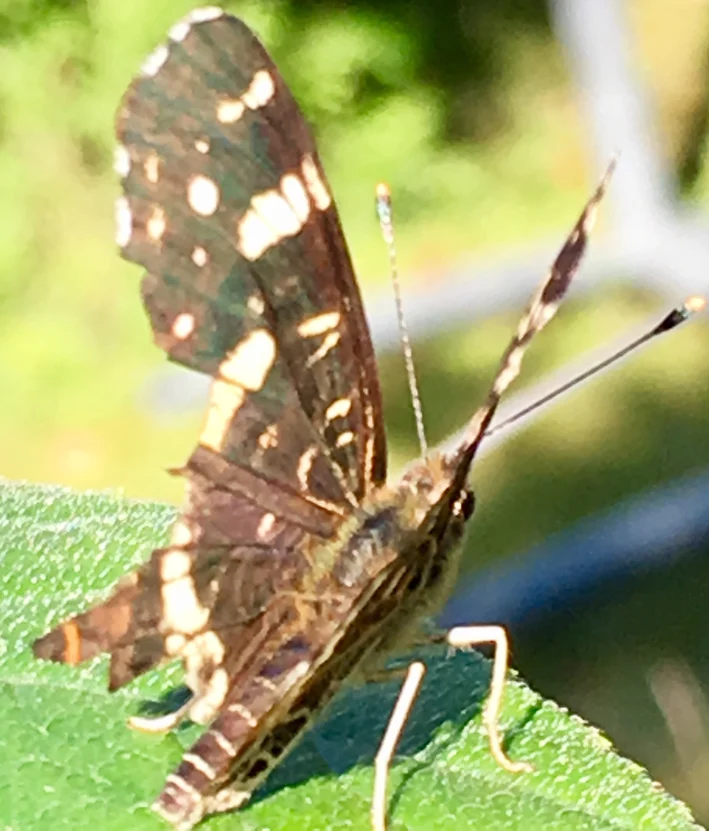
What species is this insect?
Araschnia levana
